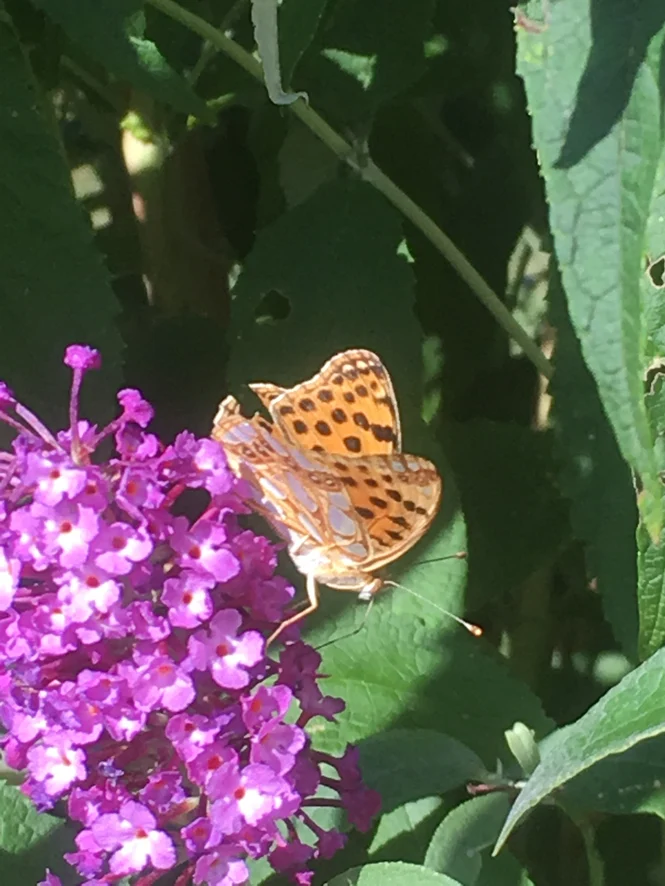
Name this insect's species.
Issoria lathonia
